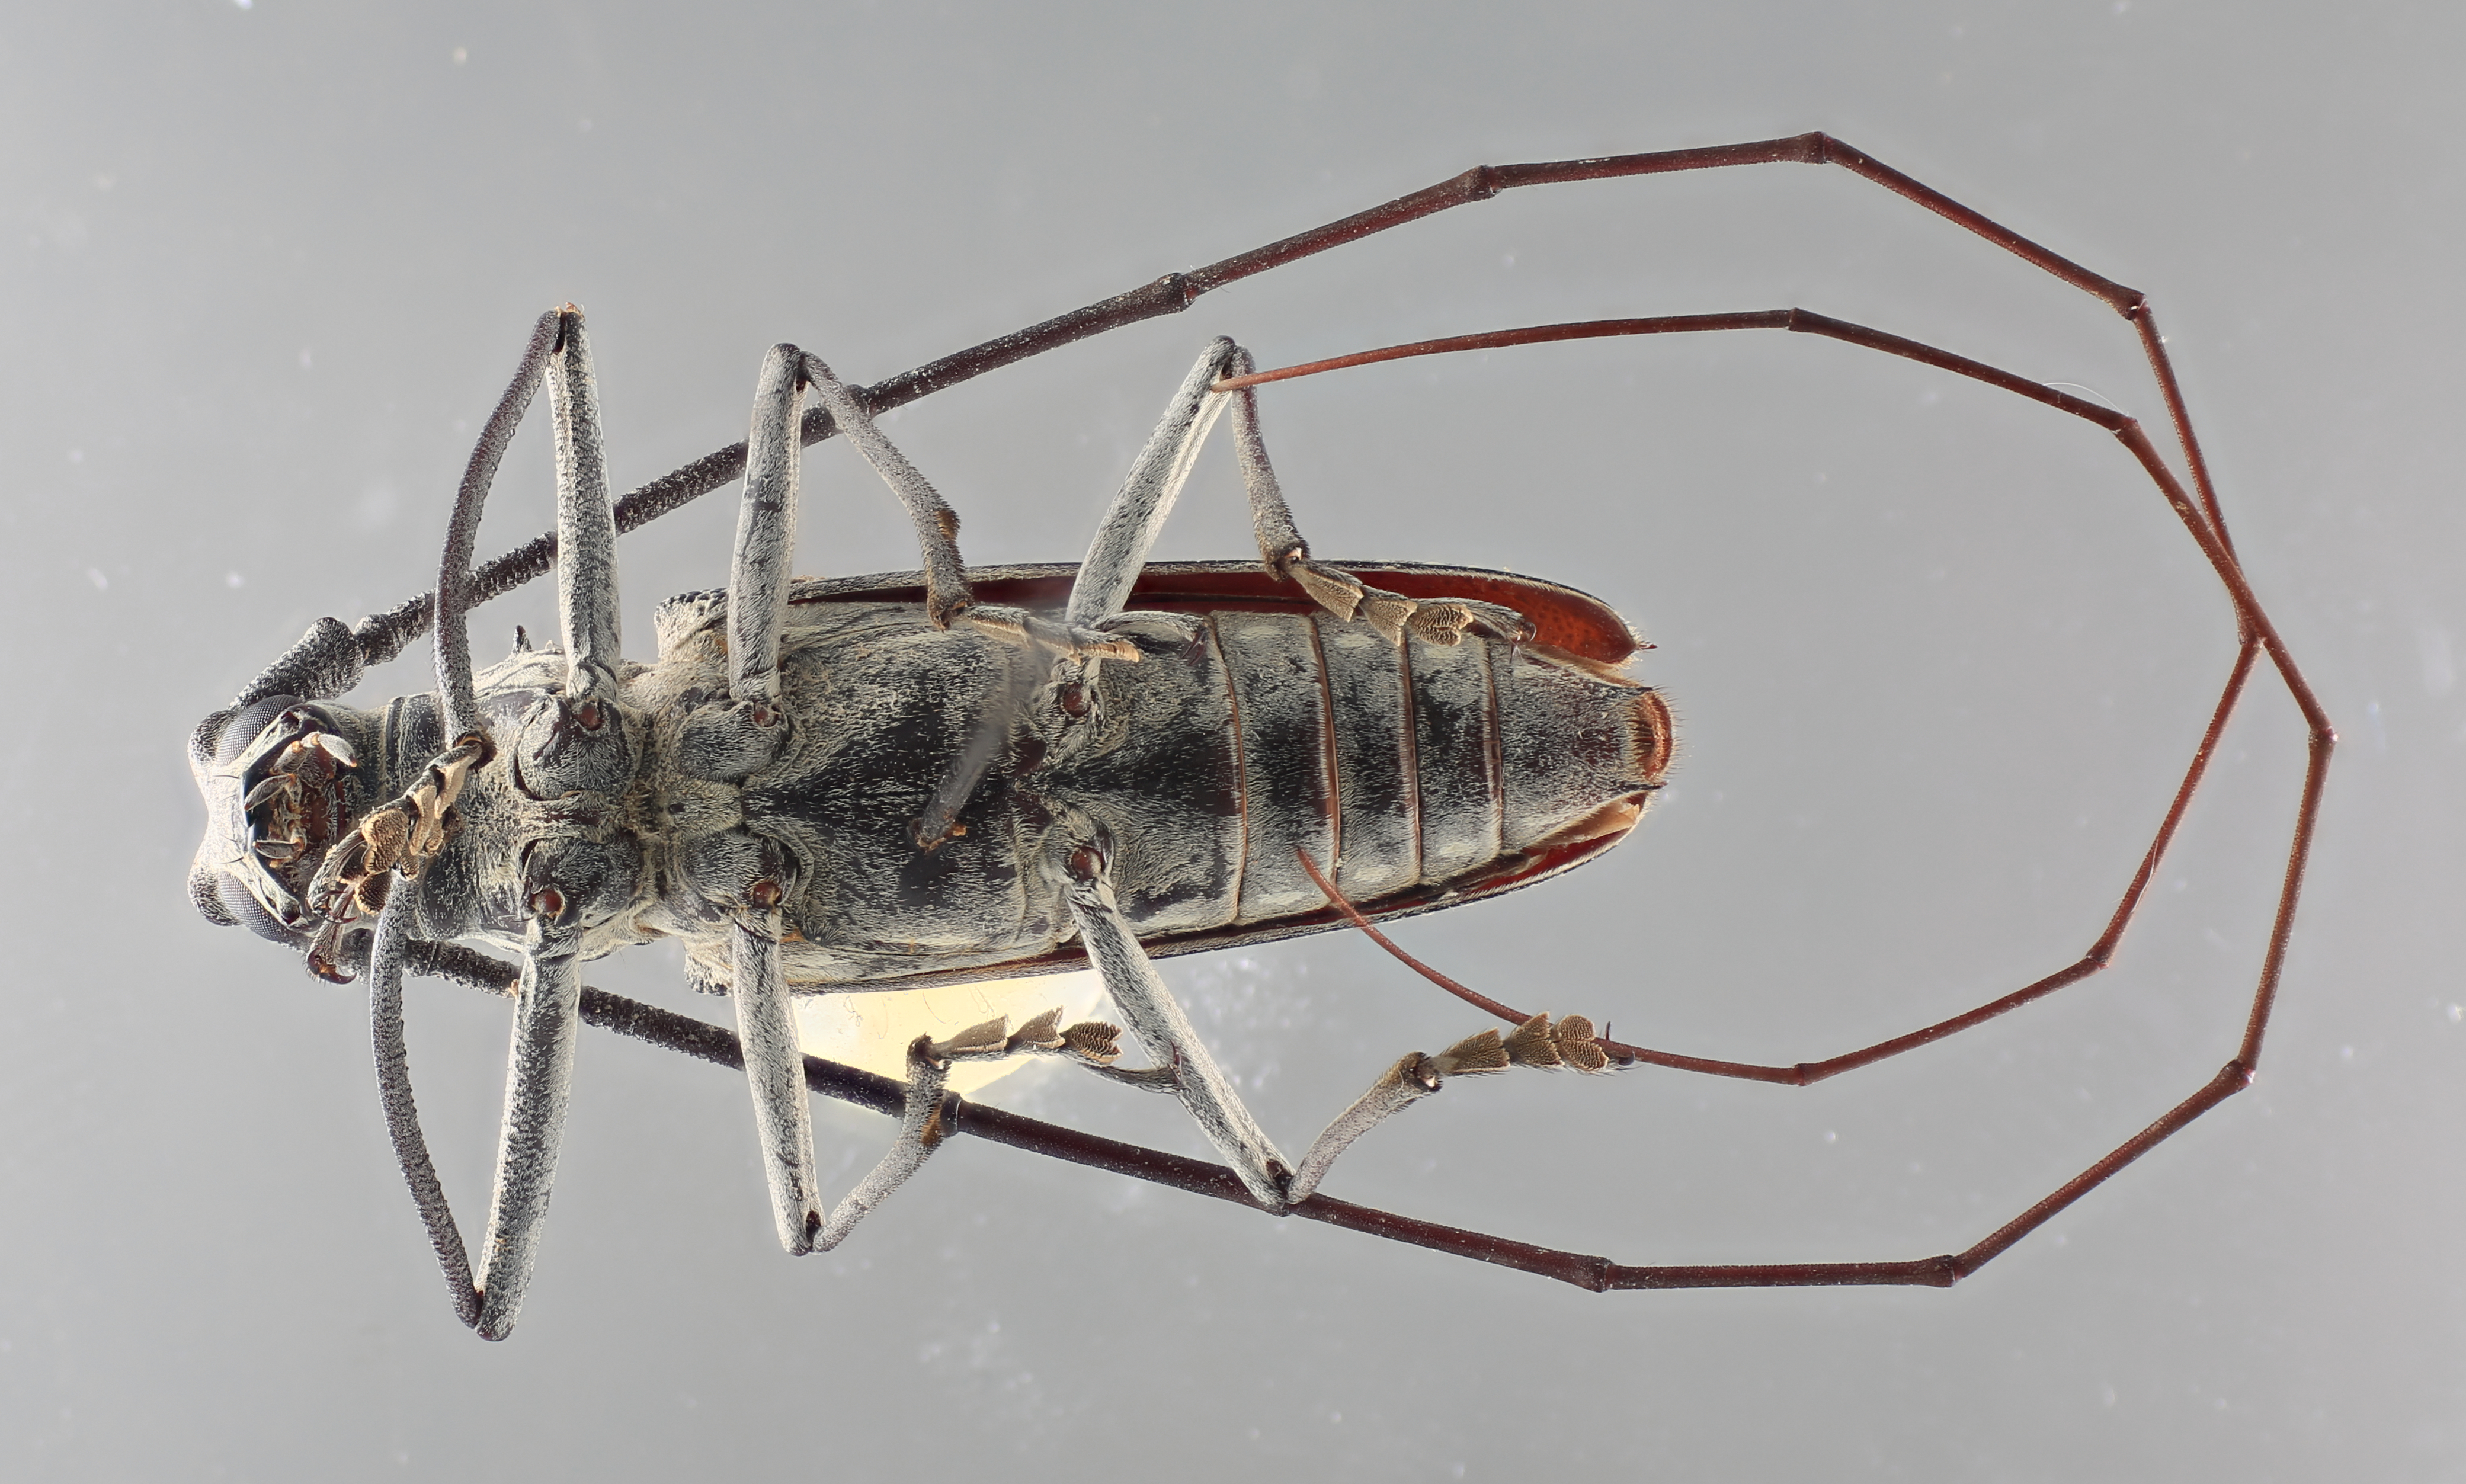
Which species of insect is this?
Taeniotes boliviensis
